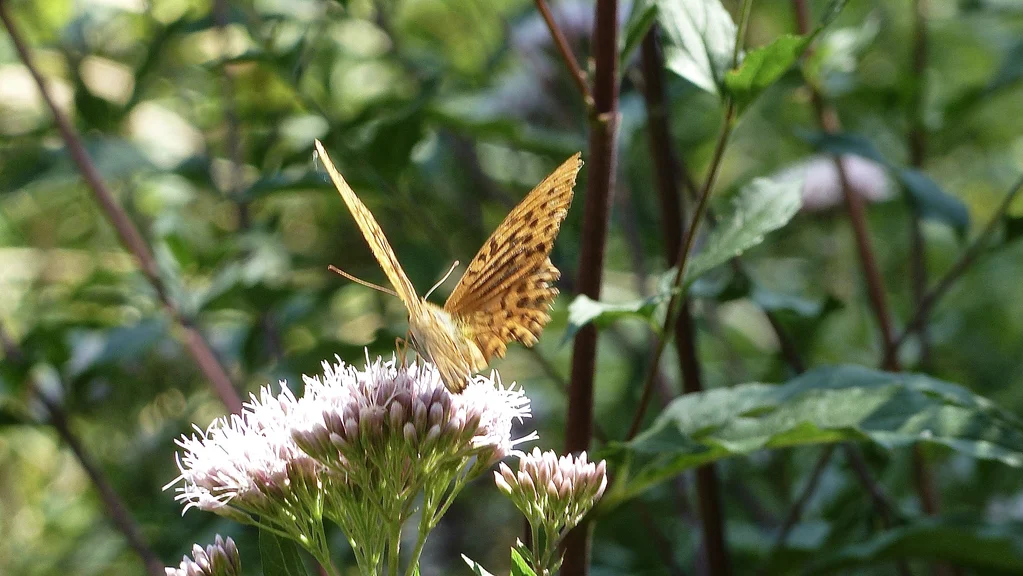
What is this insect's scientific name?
Argynnis paphia
